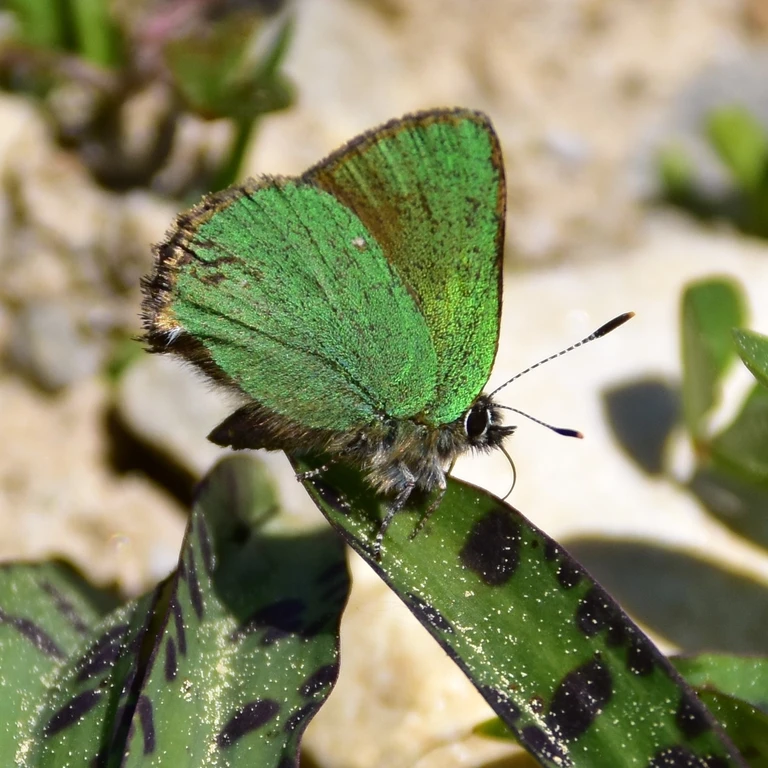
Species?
Callophrys rubi
